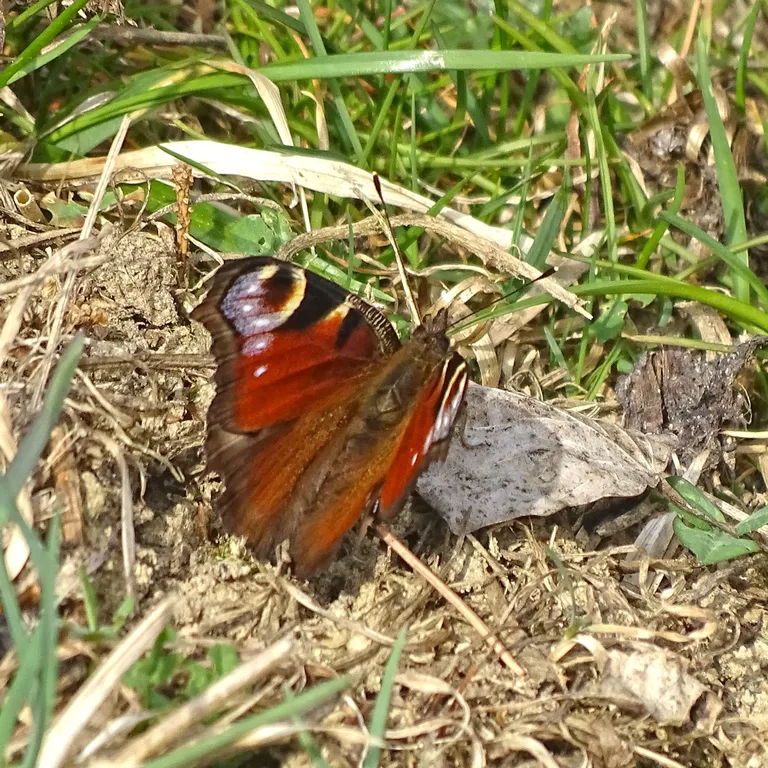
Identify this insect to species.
Aglais io
